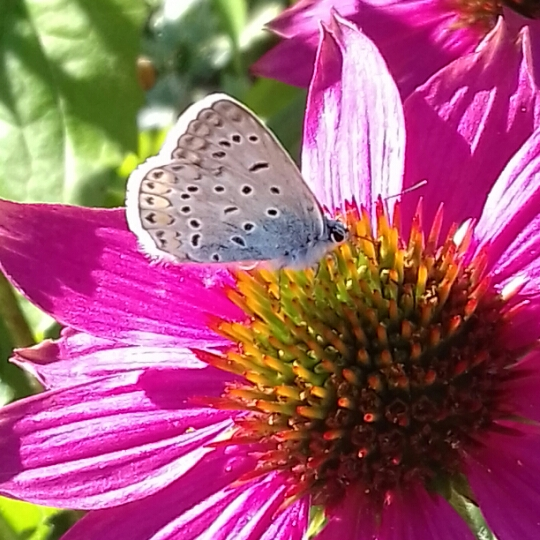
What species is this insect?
Polyommatus icarus
